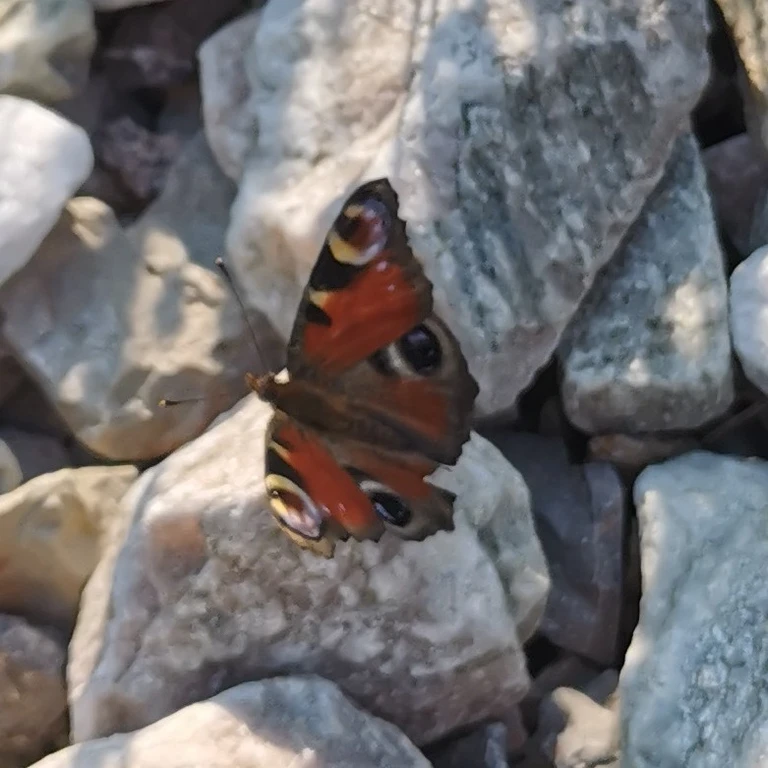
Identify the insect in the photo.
Aglais io
